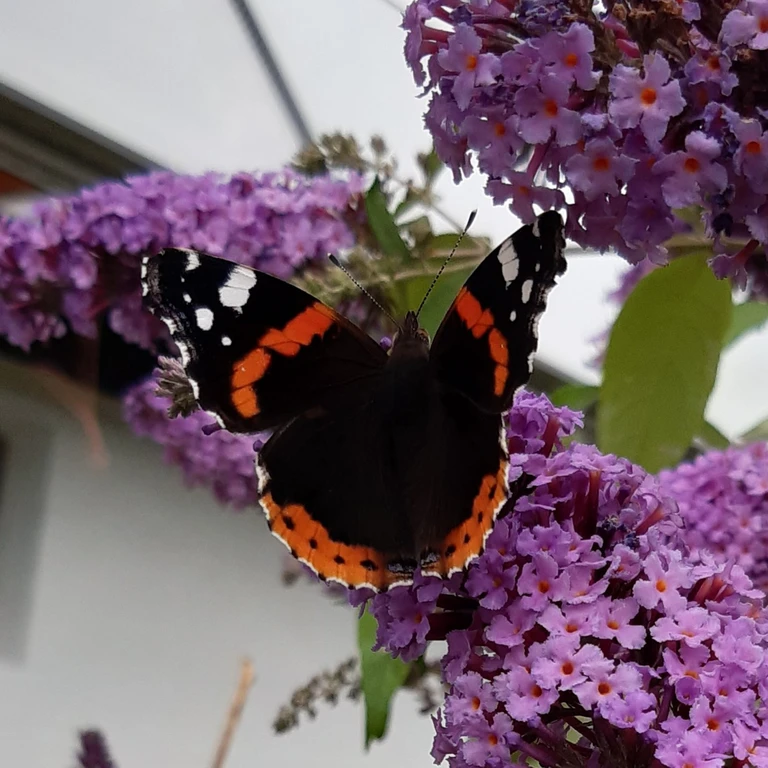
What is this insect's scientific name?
Vanessa atalanta
